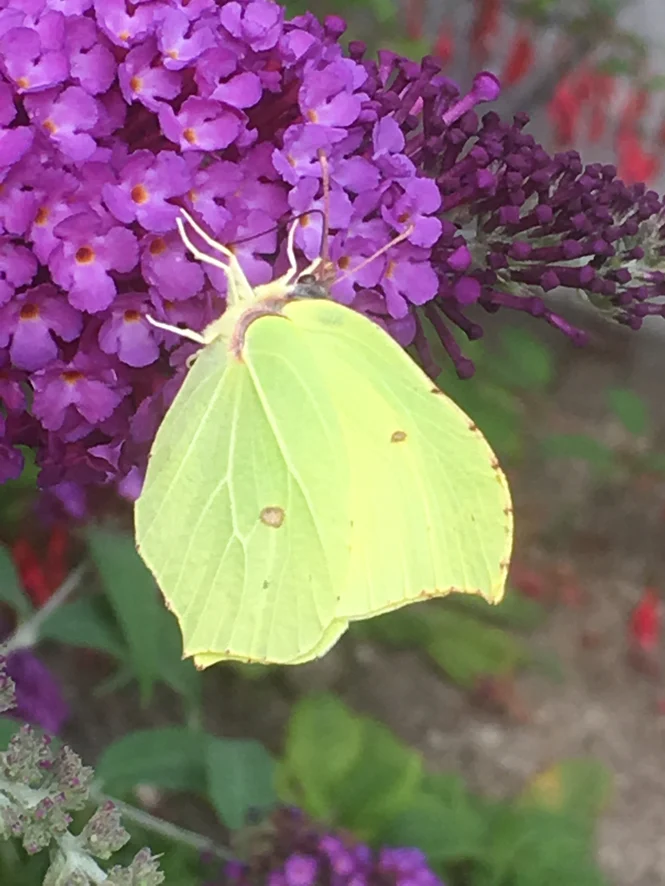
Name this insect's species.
Gonepteryx rhamni
